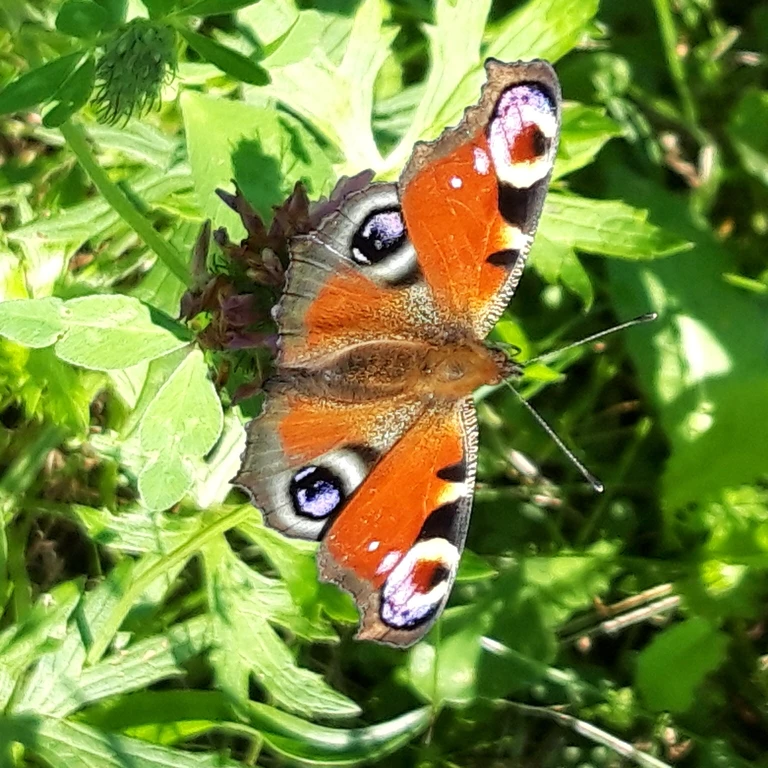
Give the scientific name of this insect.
Aglais io
